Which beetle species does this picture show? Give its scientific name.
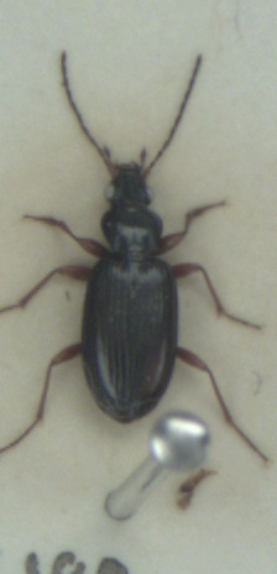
Bembidion decorum
